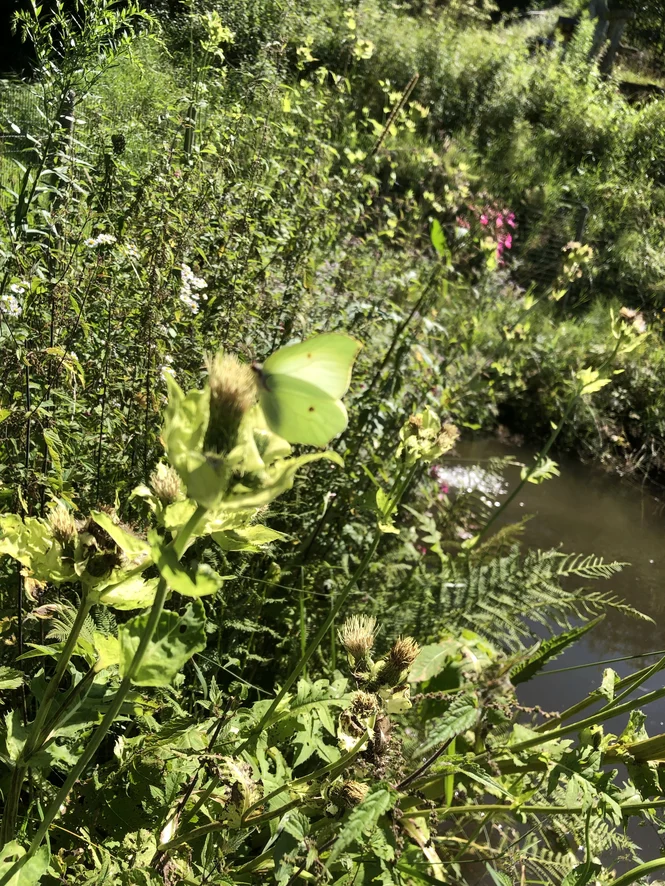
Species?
Gonepteryx rhamni
